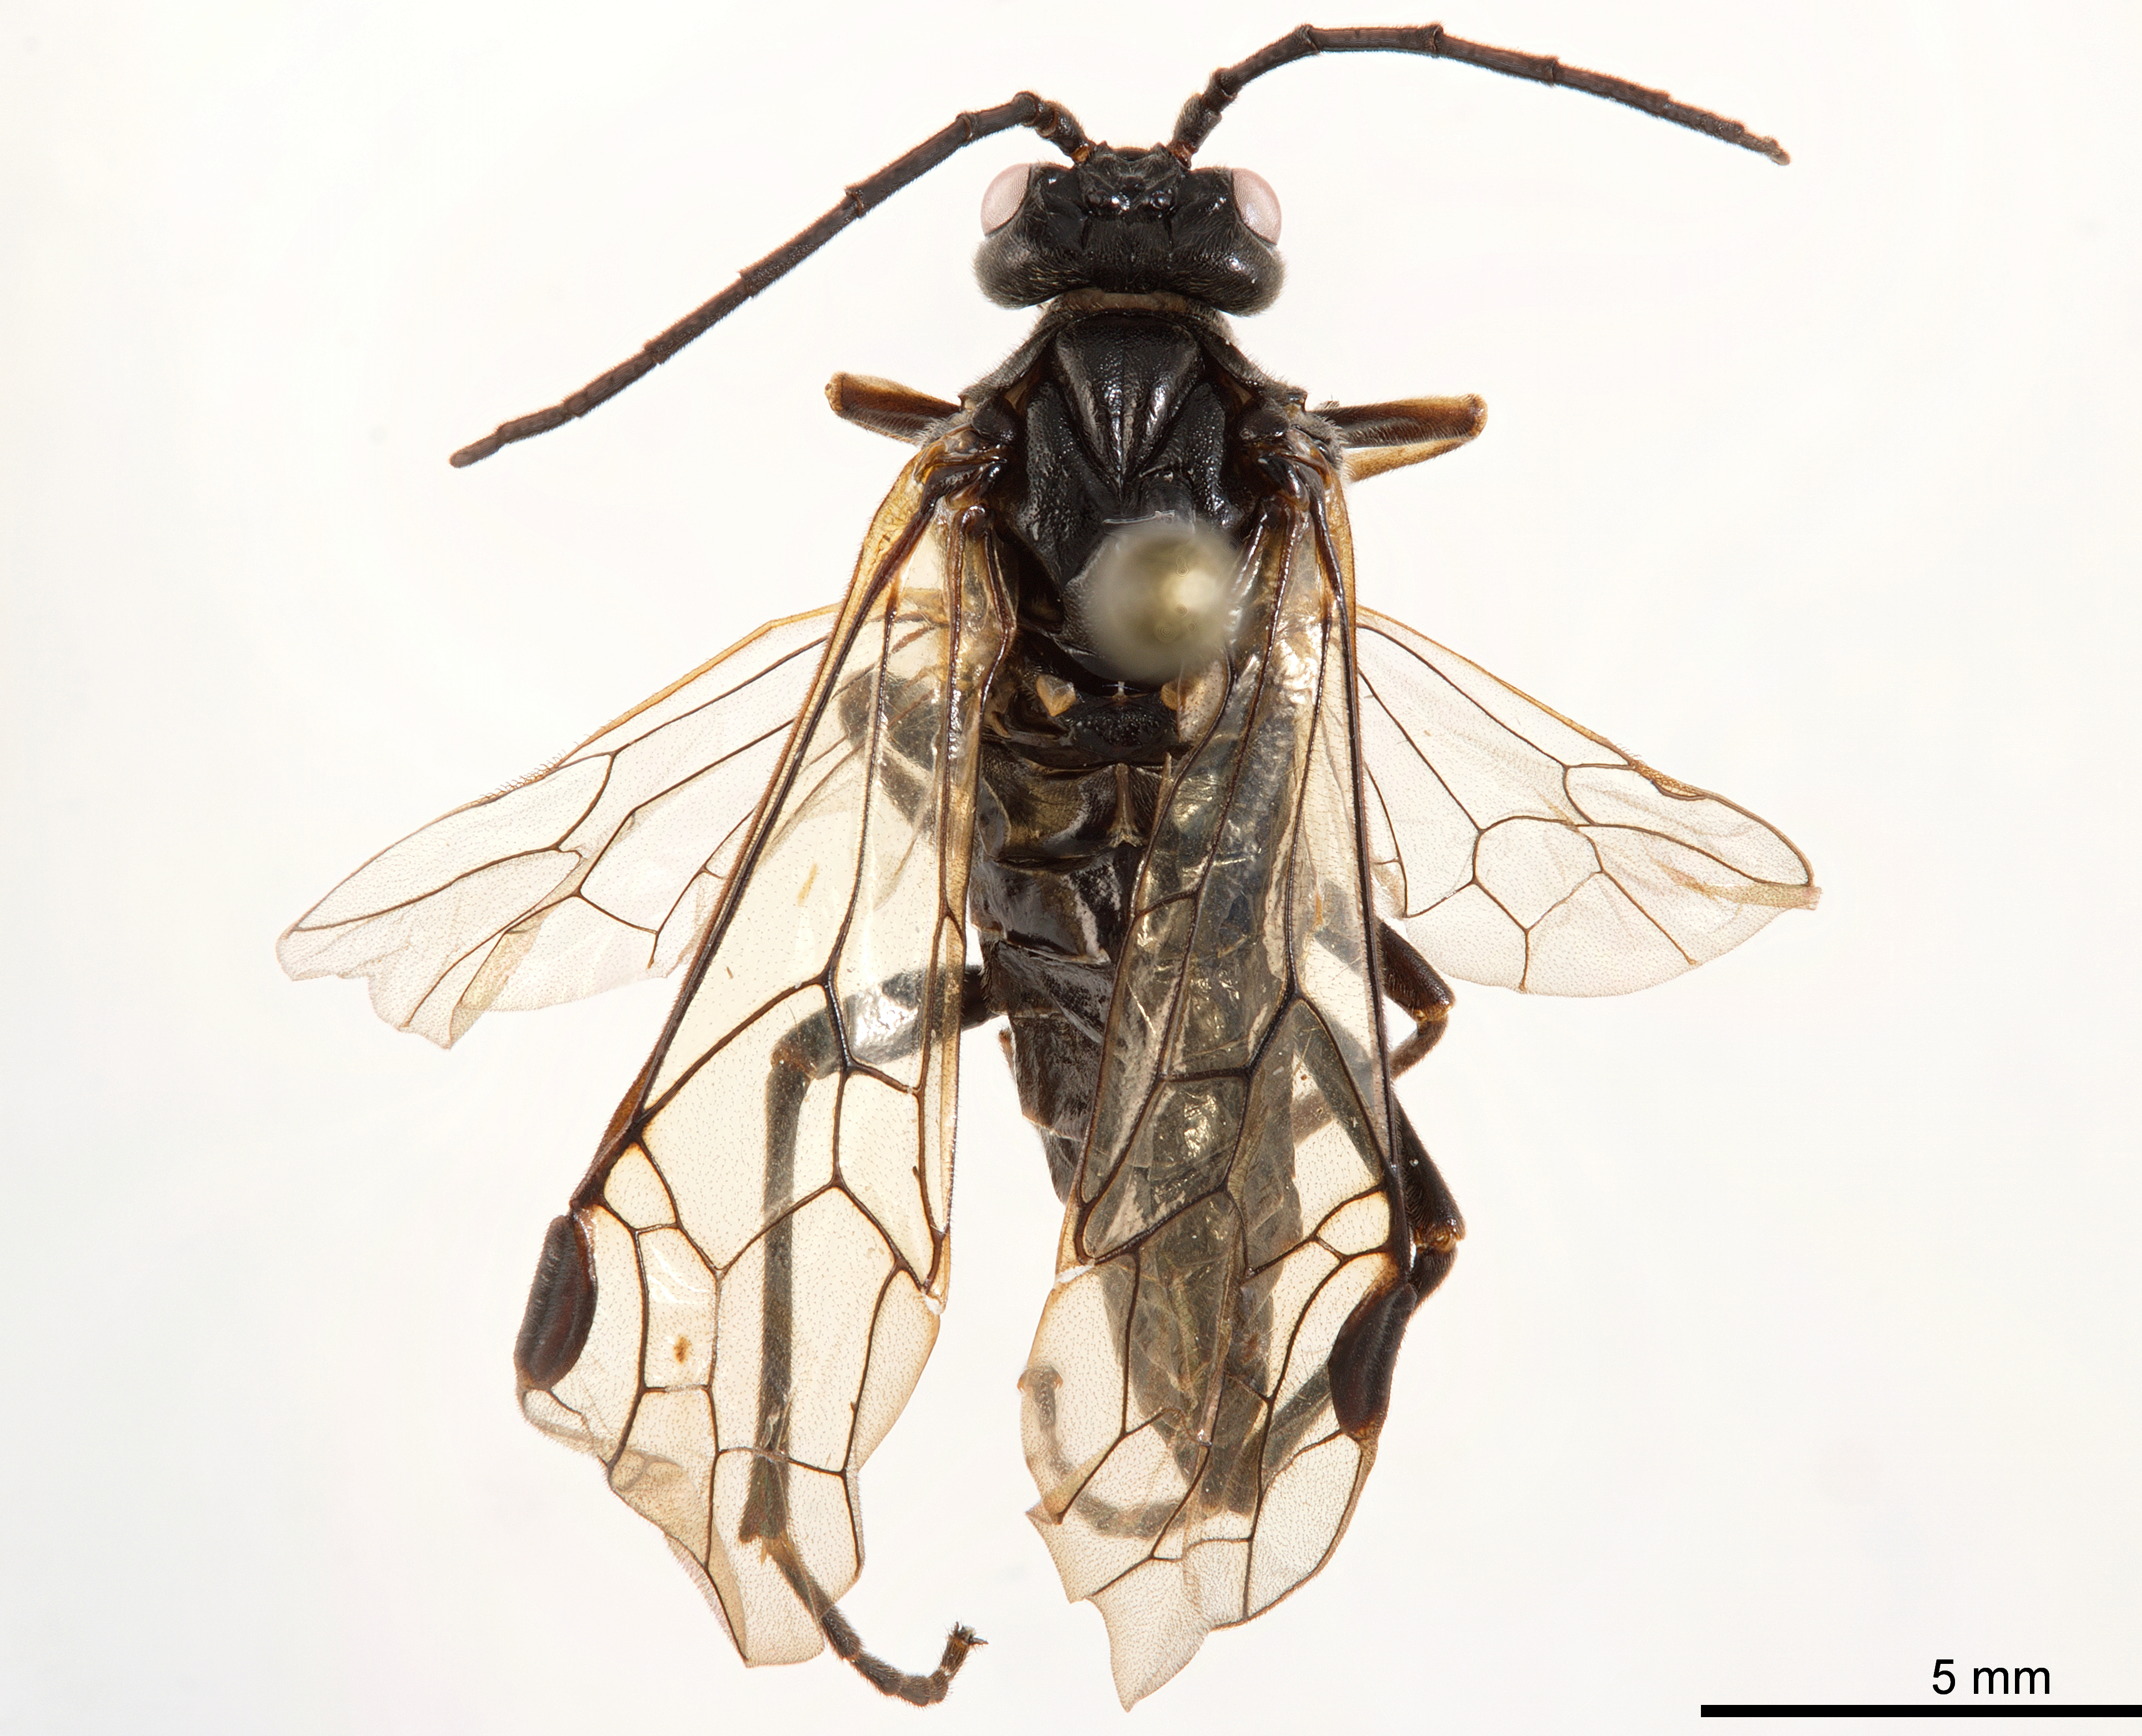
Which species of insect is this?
Empronus obsoletus
